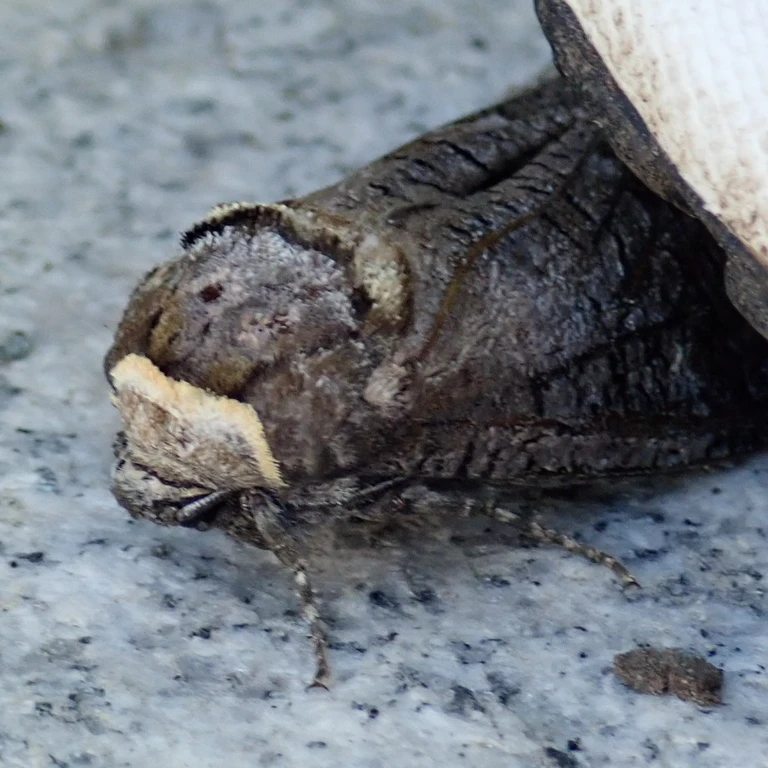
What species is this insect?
Cossus cossus
